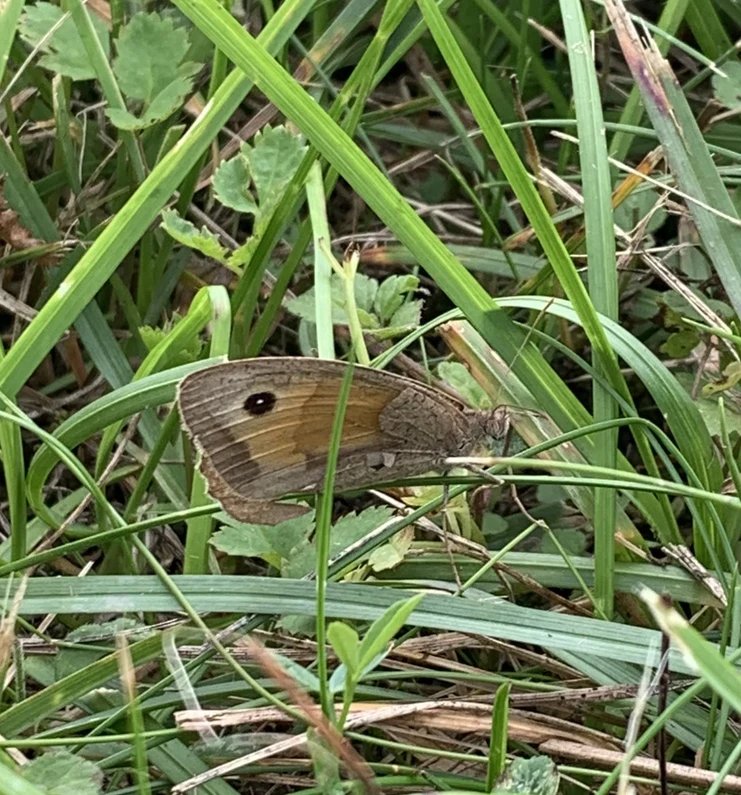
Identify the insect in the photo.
Maniola jurtina
